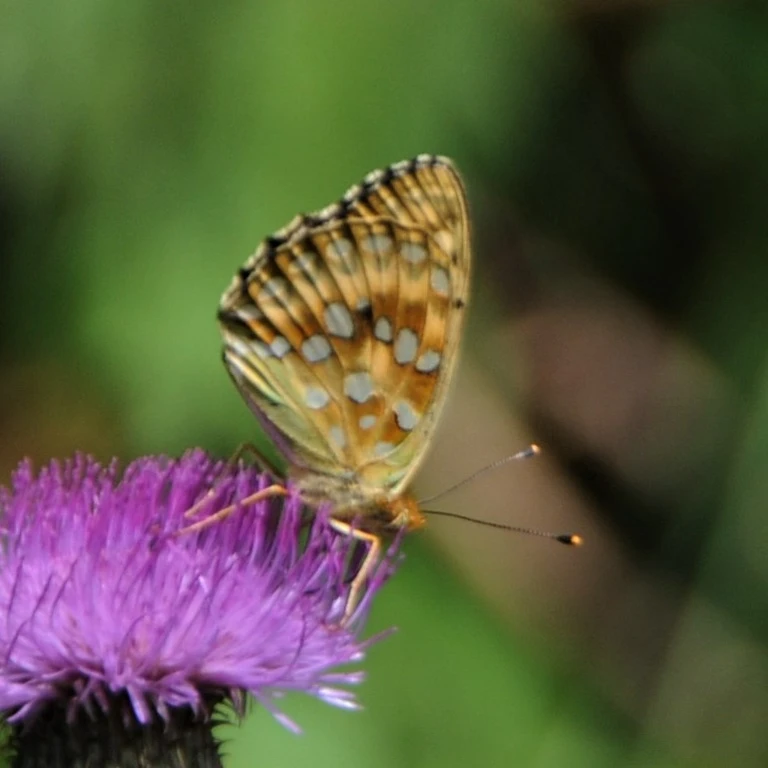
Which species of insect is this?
Speyeria aglaja
